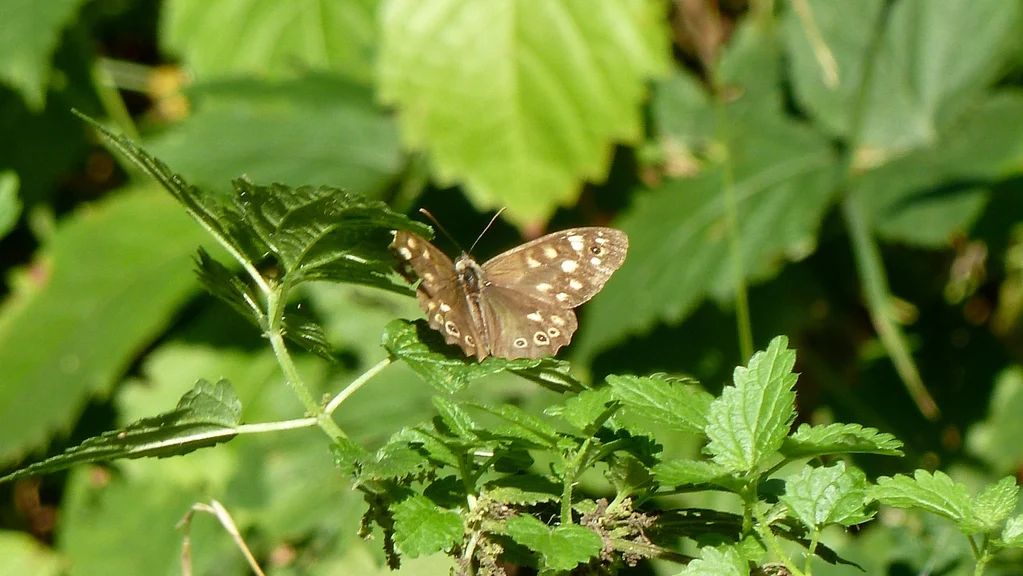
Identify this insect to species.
Pararge aegeria
